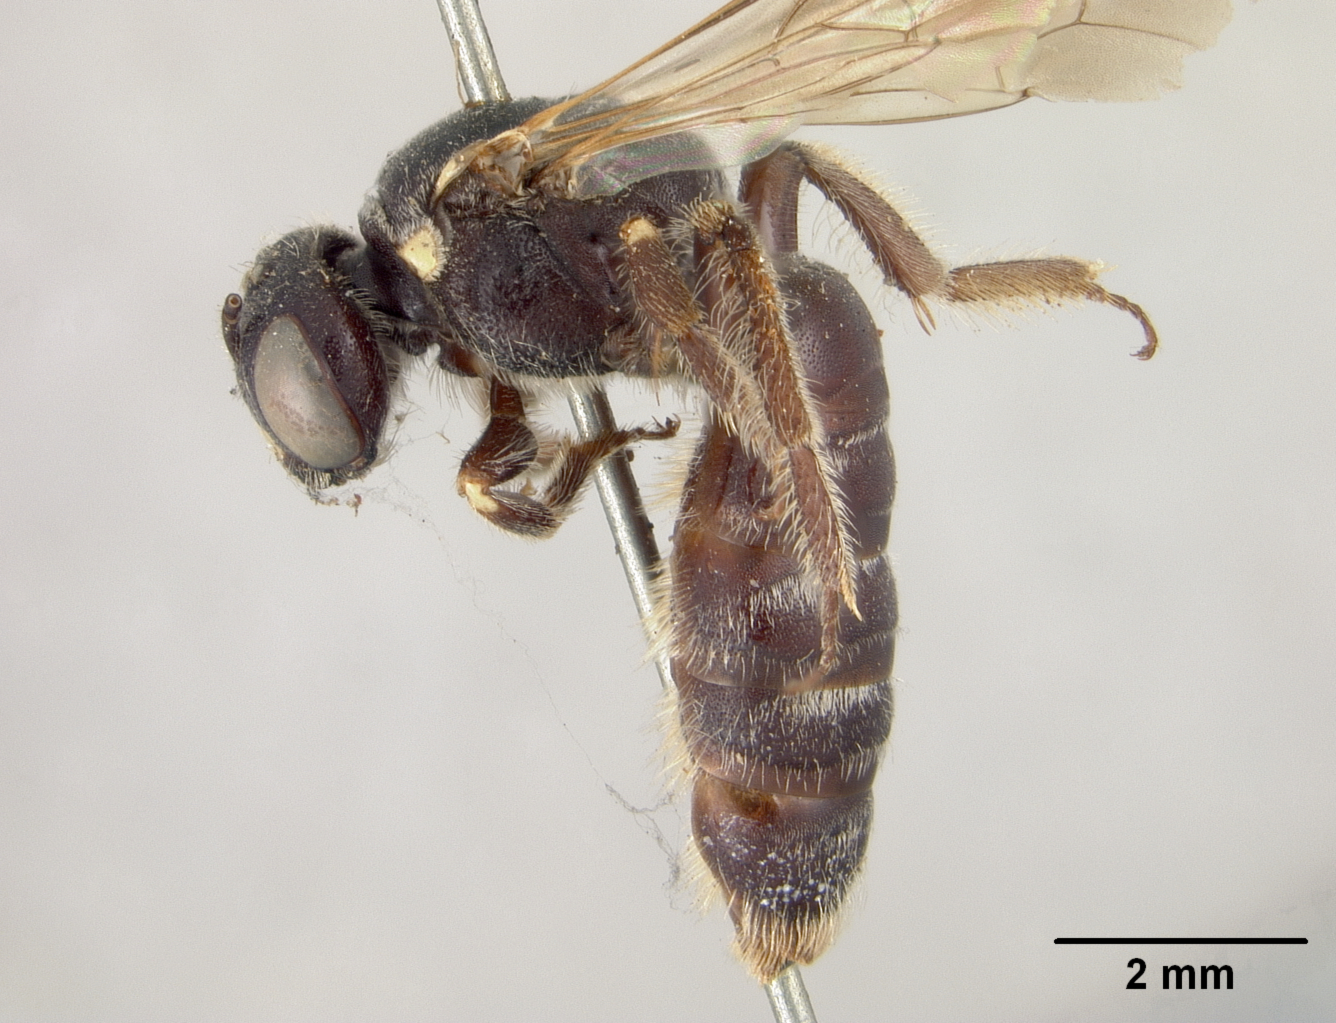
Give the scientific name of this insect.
Protandrena maurula
